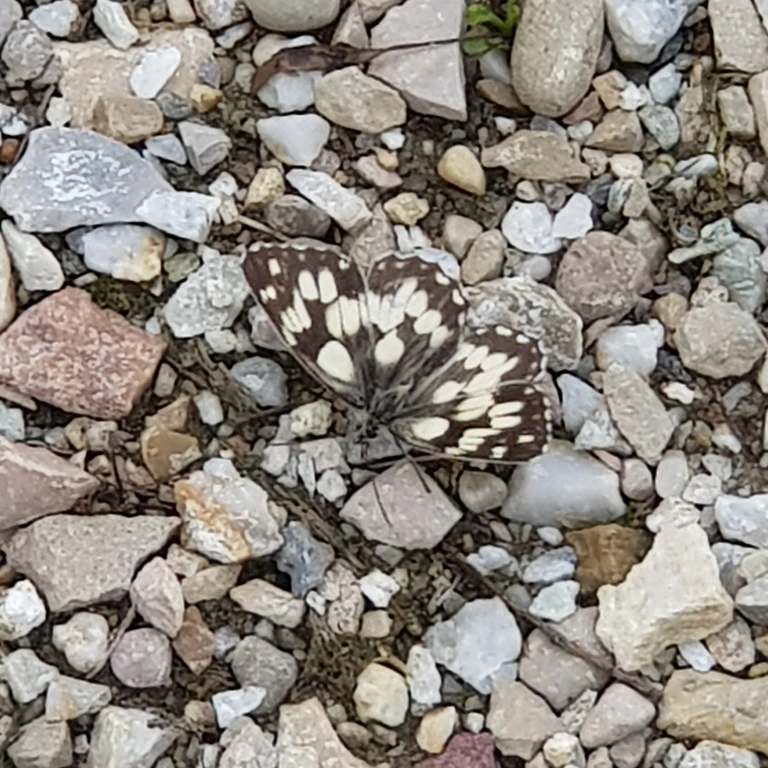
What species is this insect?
Melanargia galathea
